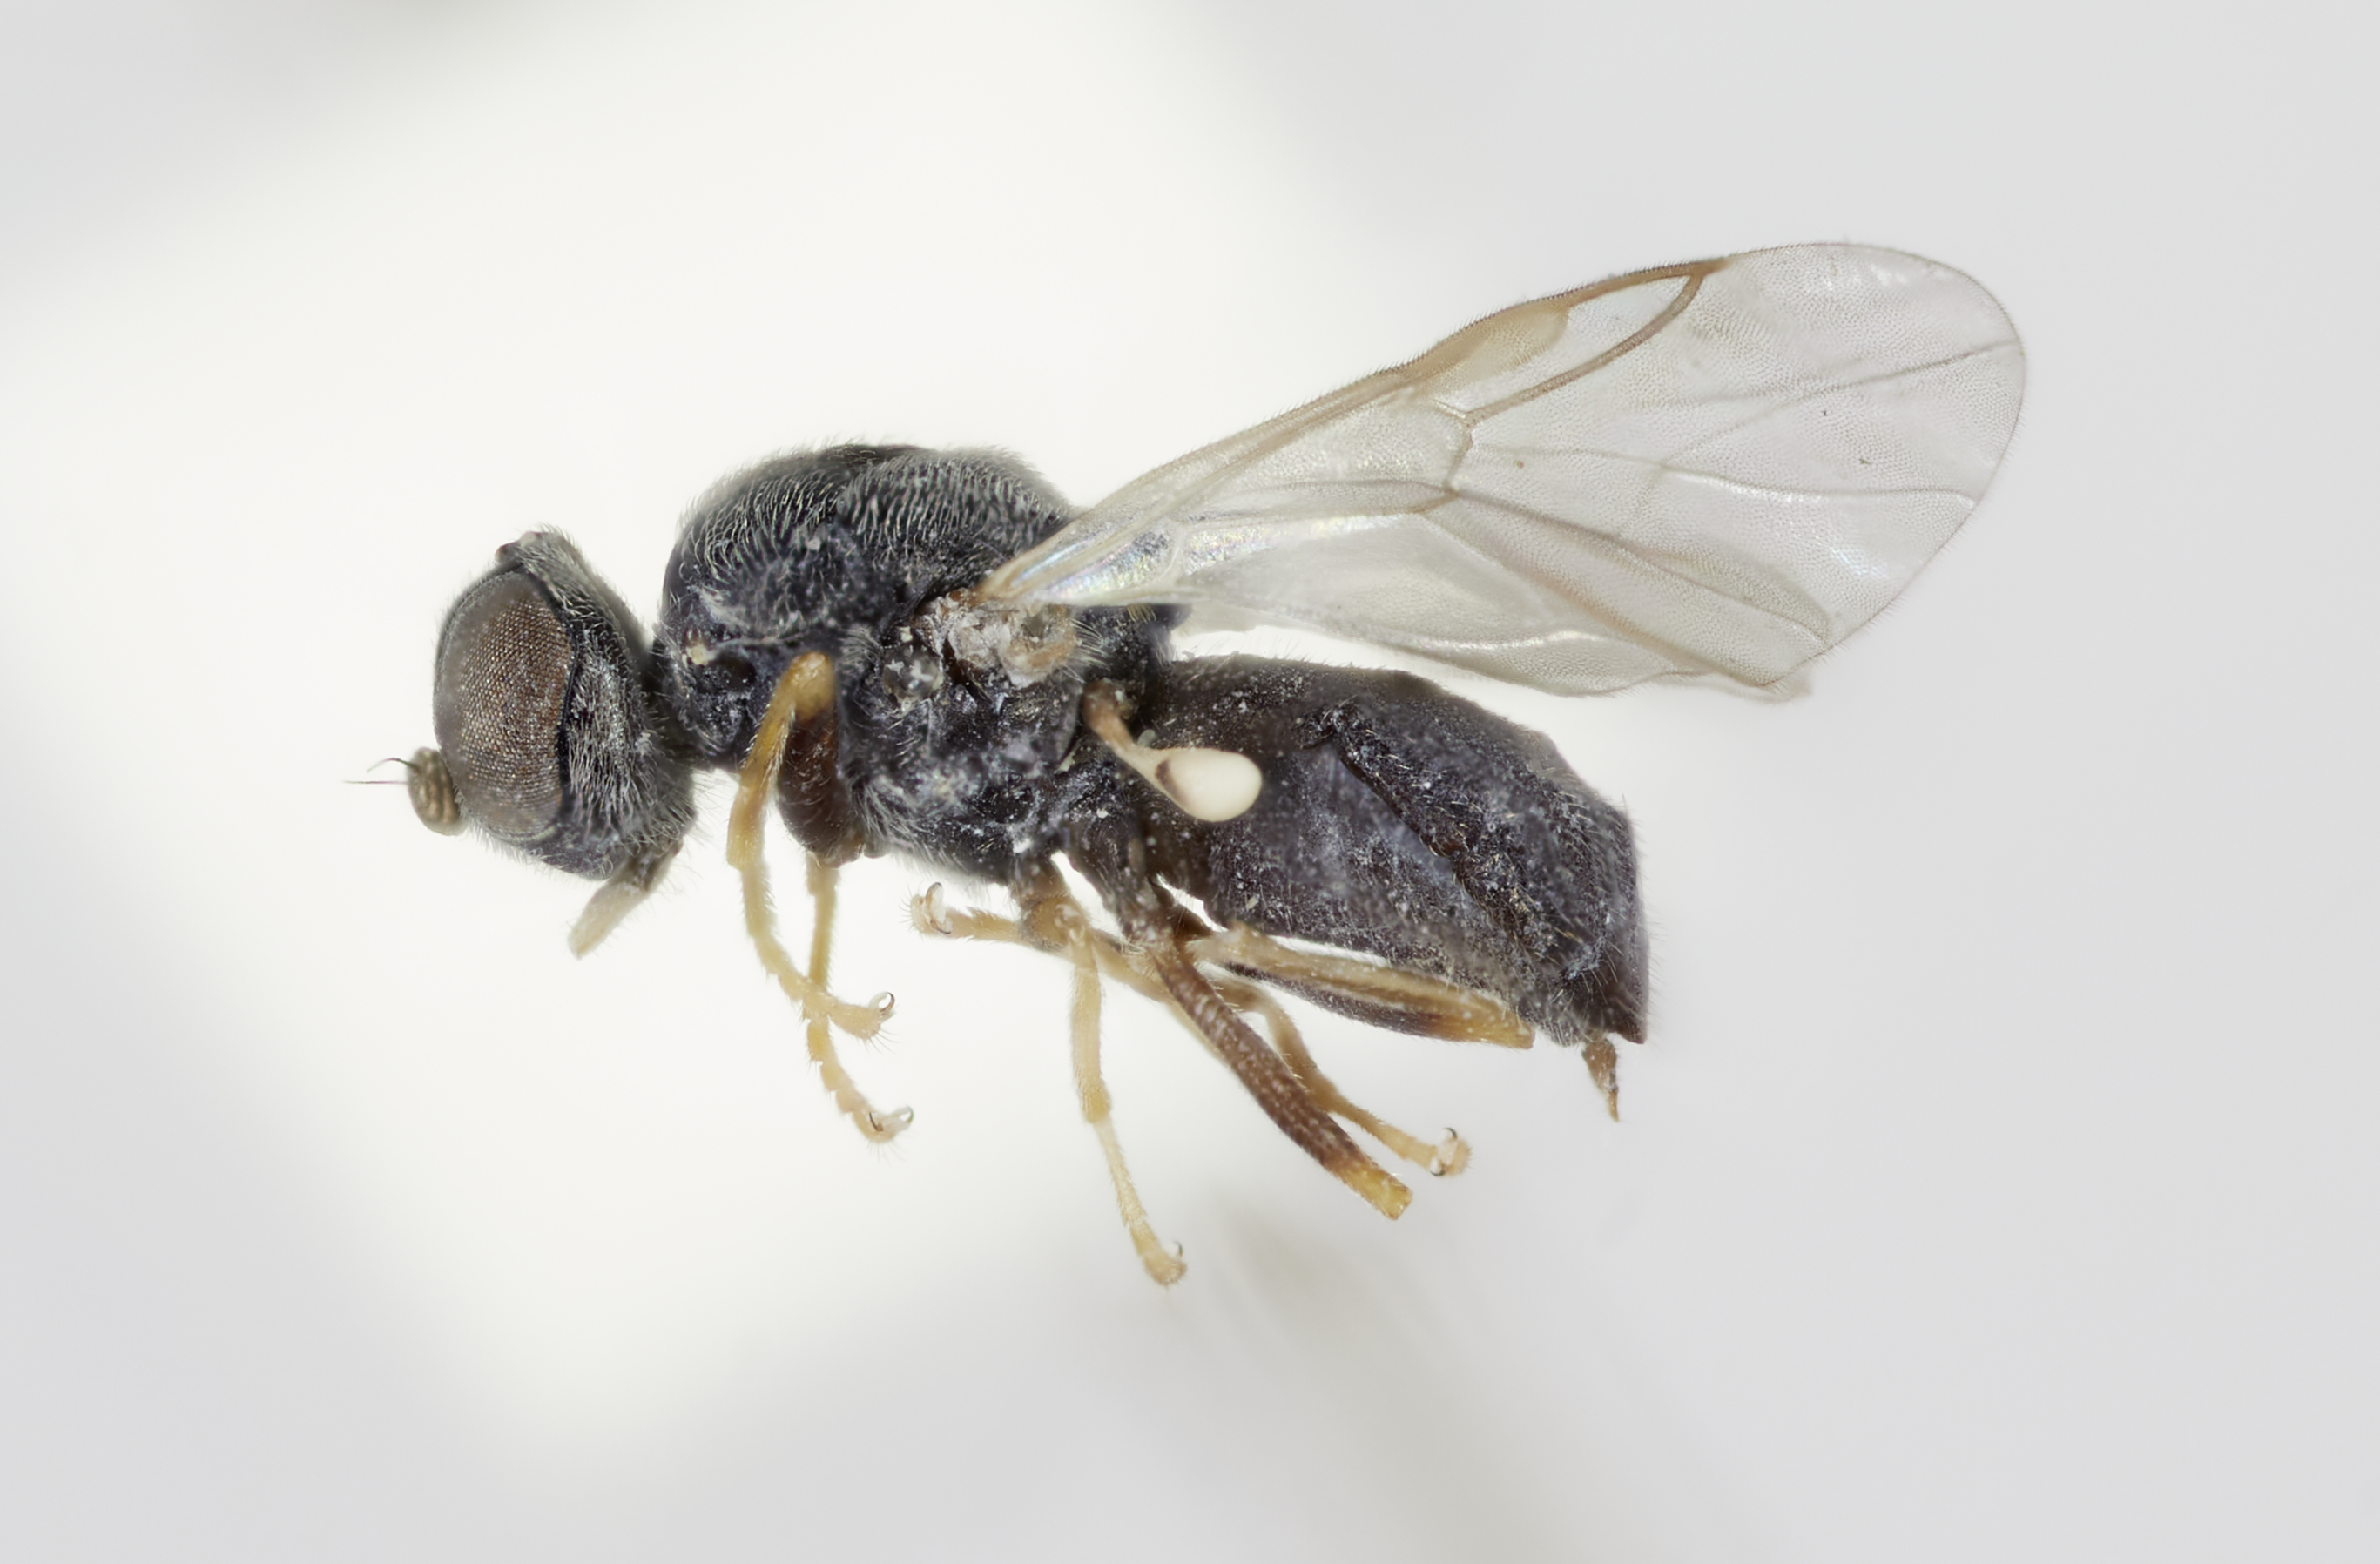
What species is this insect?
Zabrachia mexicana
